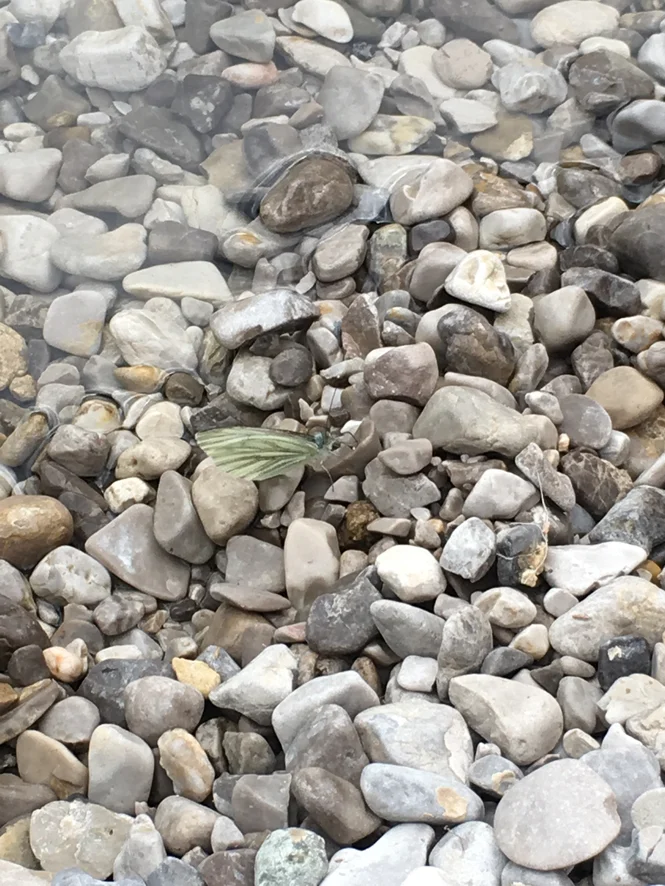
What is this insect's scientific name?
Pieris napi
